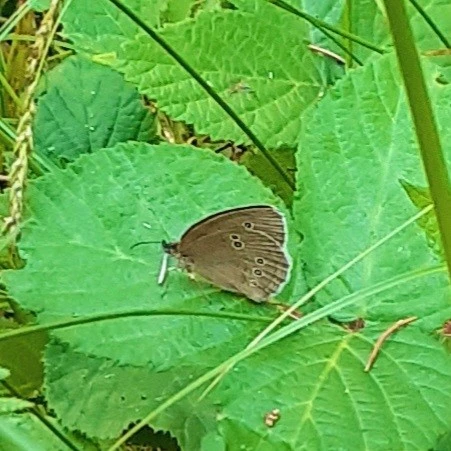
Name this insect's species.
Aphantopus hyperantus
